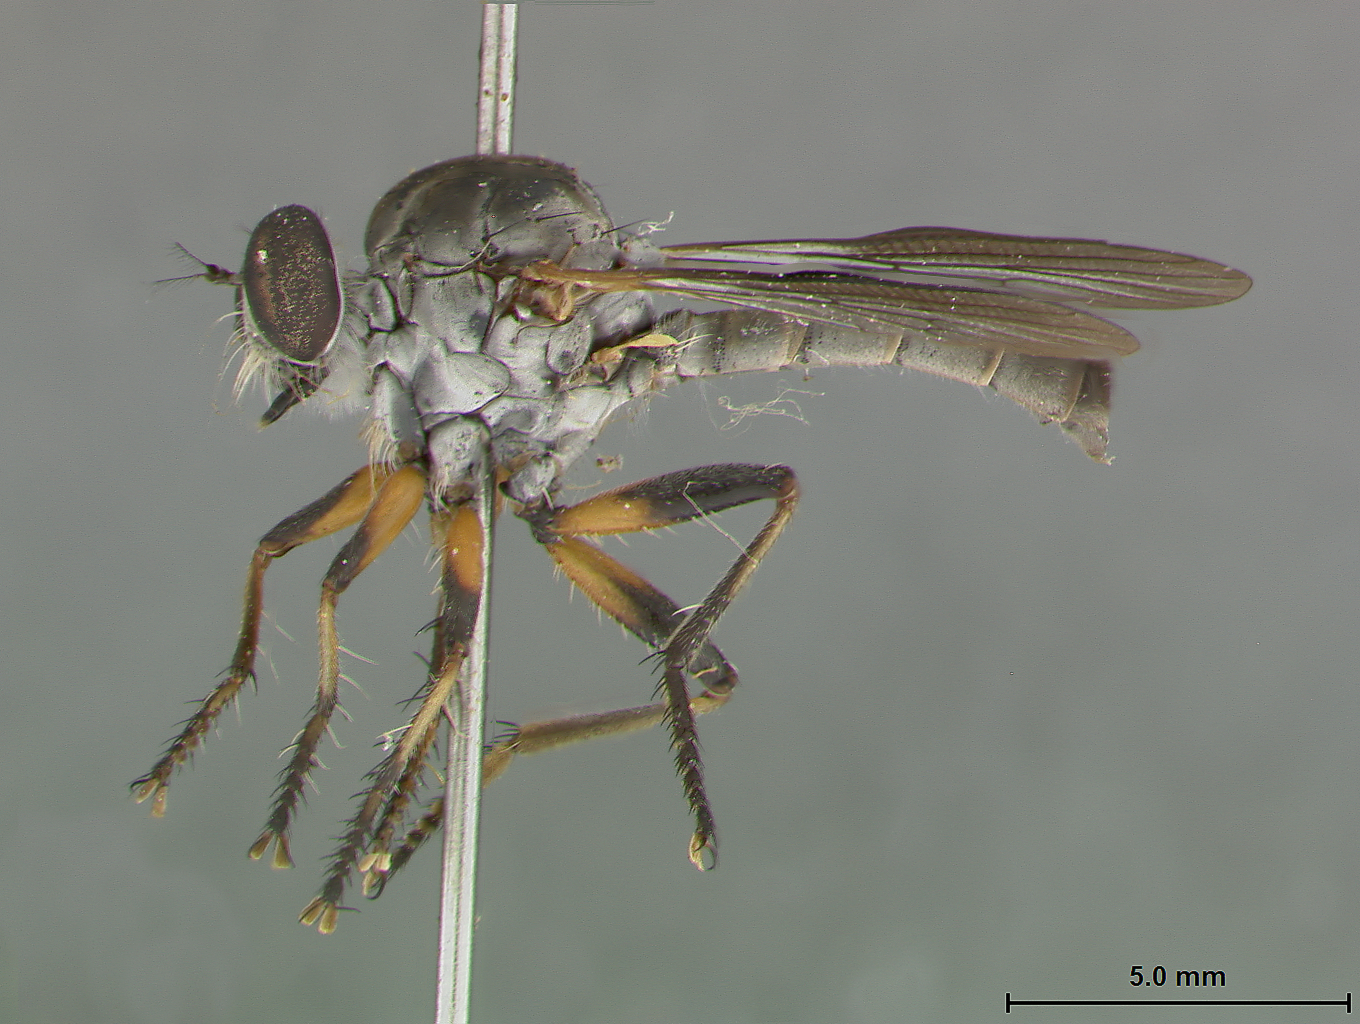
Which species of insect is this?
Ommatius jamaicensis
